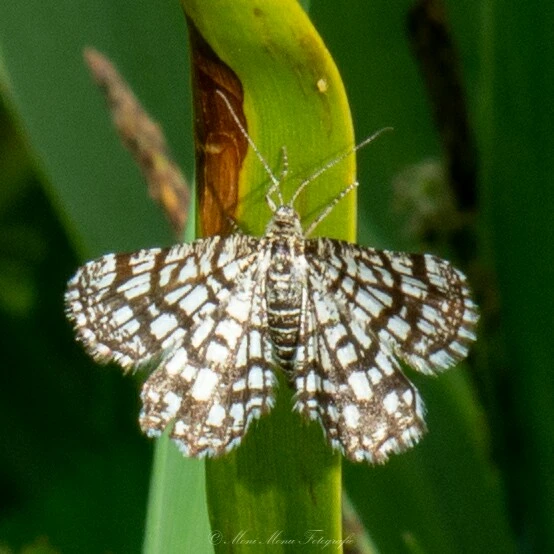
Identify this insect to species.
Chiasmia clathrata
